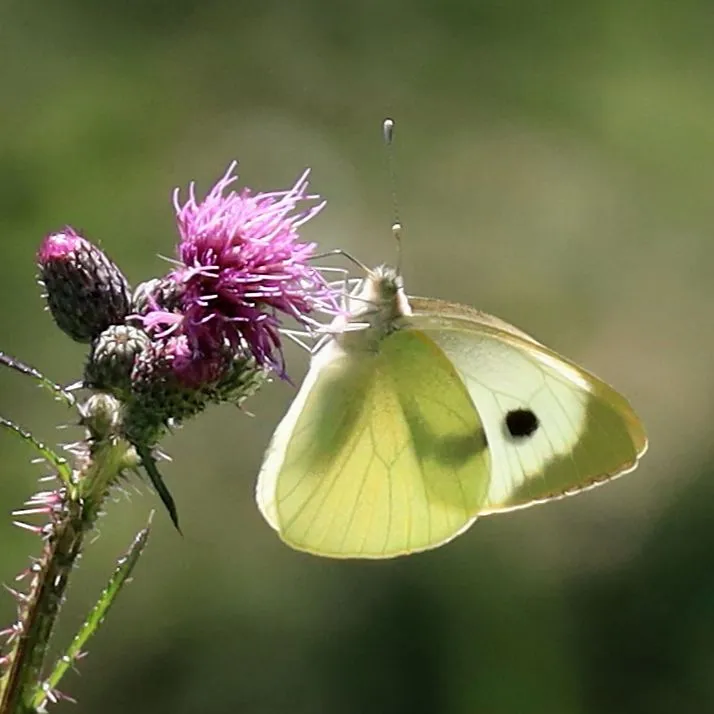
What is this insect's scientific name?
Pieris brassicae
